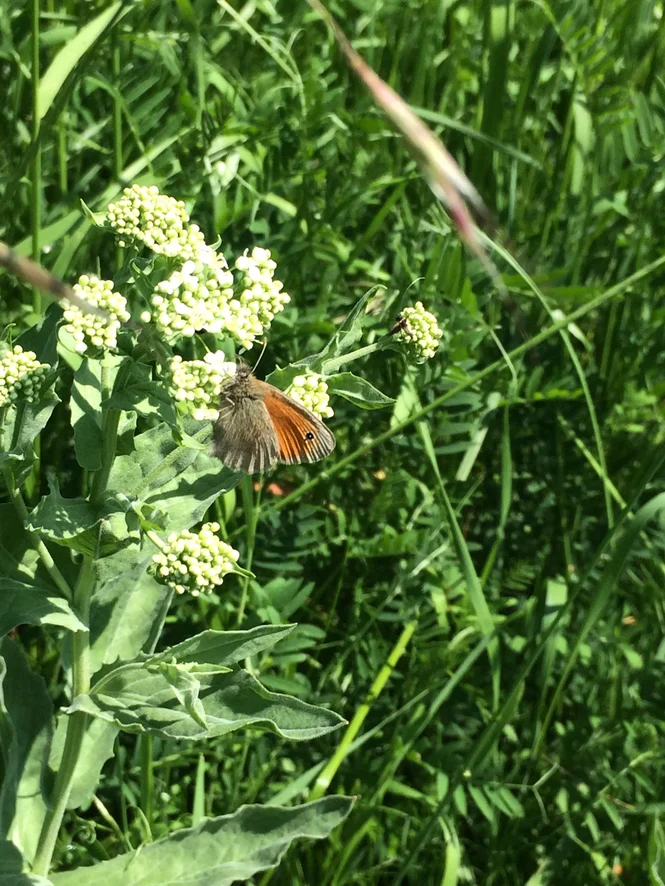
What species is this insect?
Coenonympha pamphilus
